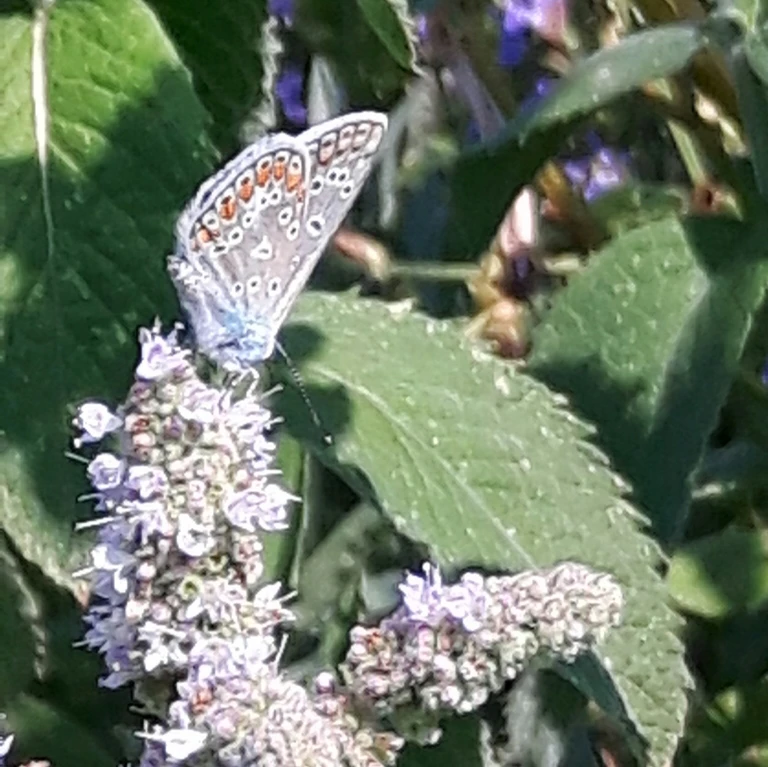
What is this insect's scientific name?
Polyommatus icarus
